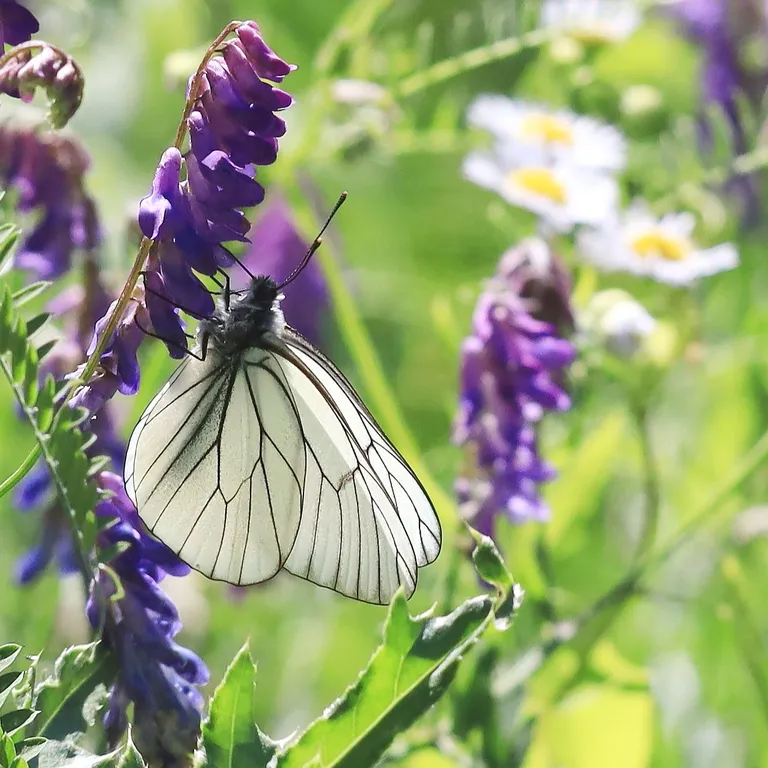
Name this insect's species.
Aporia crataegi
